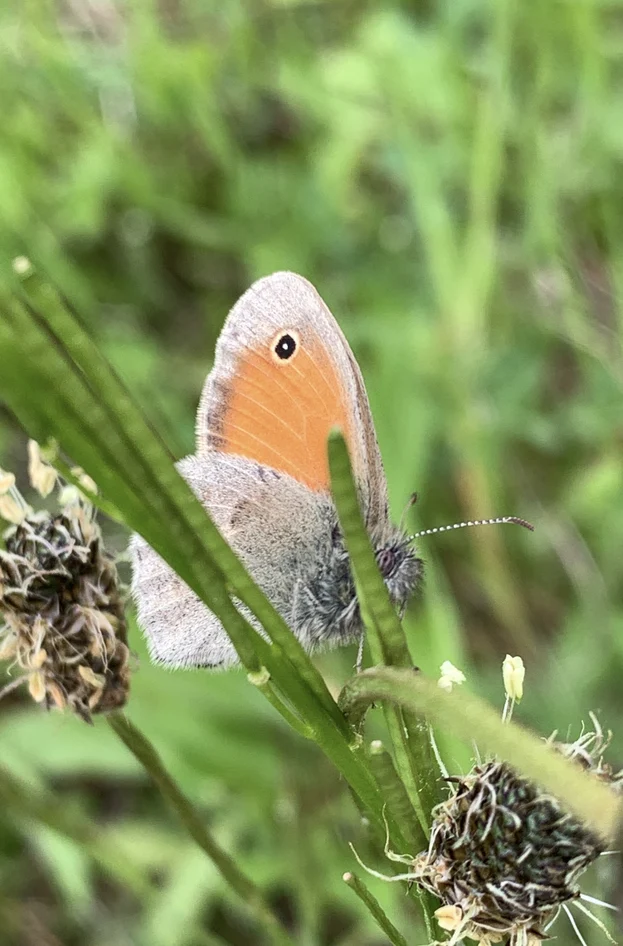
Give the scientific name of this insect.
Coenonympha pamphilus
